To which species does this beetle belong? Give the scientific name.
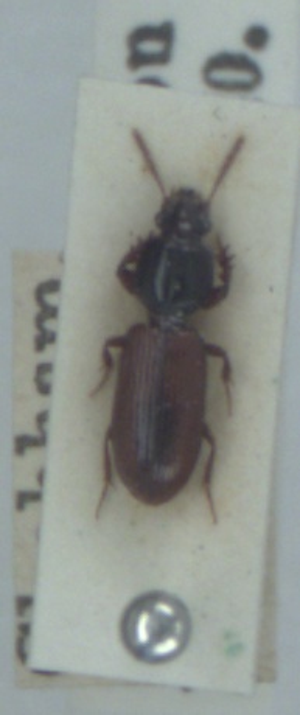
Clivina collaris
